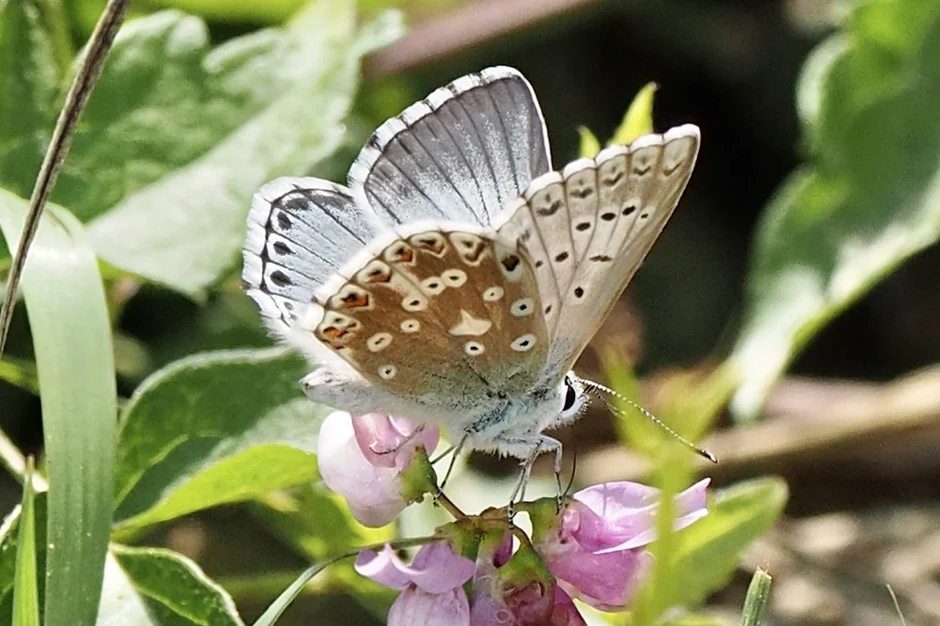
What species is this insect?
Lysandra coridon
